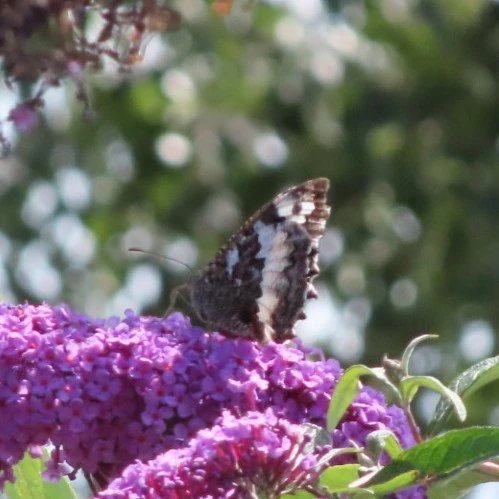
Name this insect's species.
Brintesia circe
